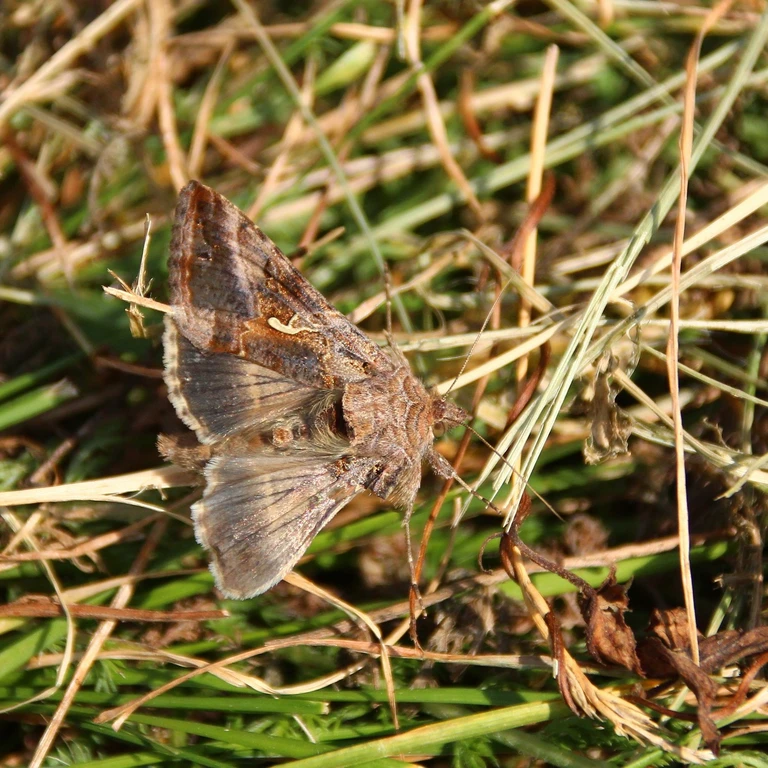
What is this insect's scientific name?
Autographa gamma
